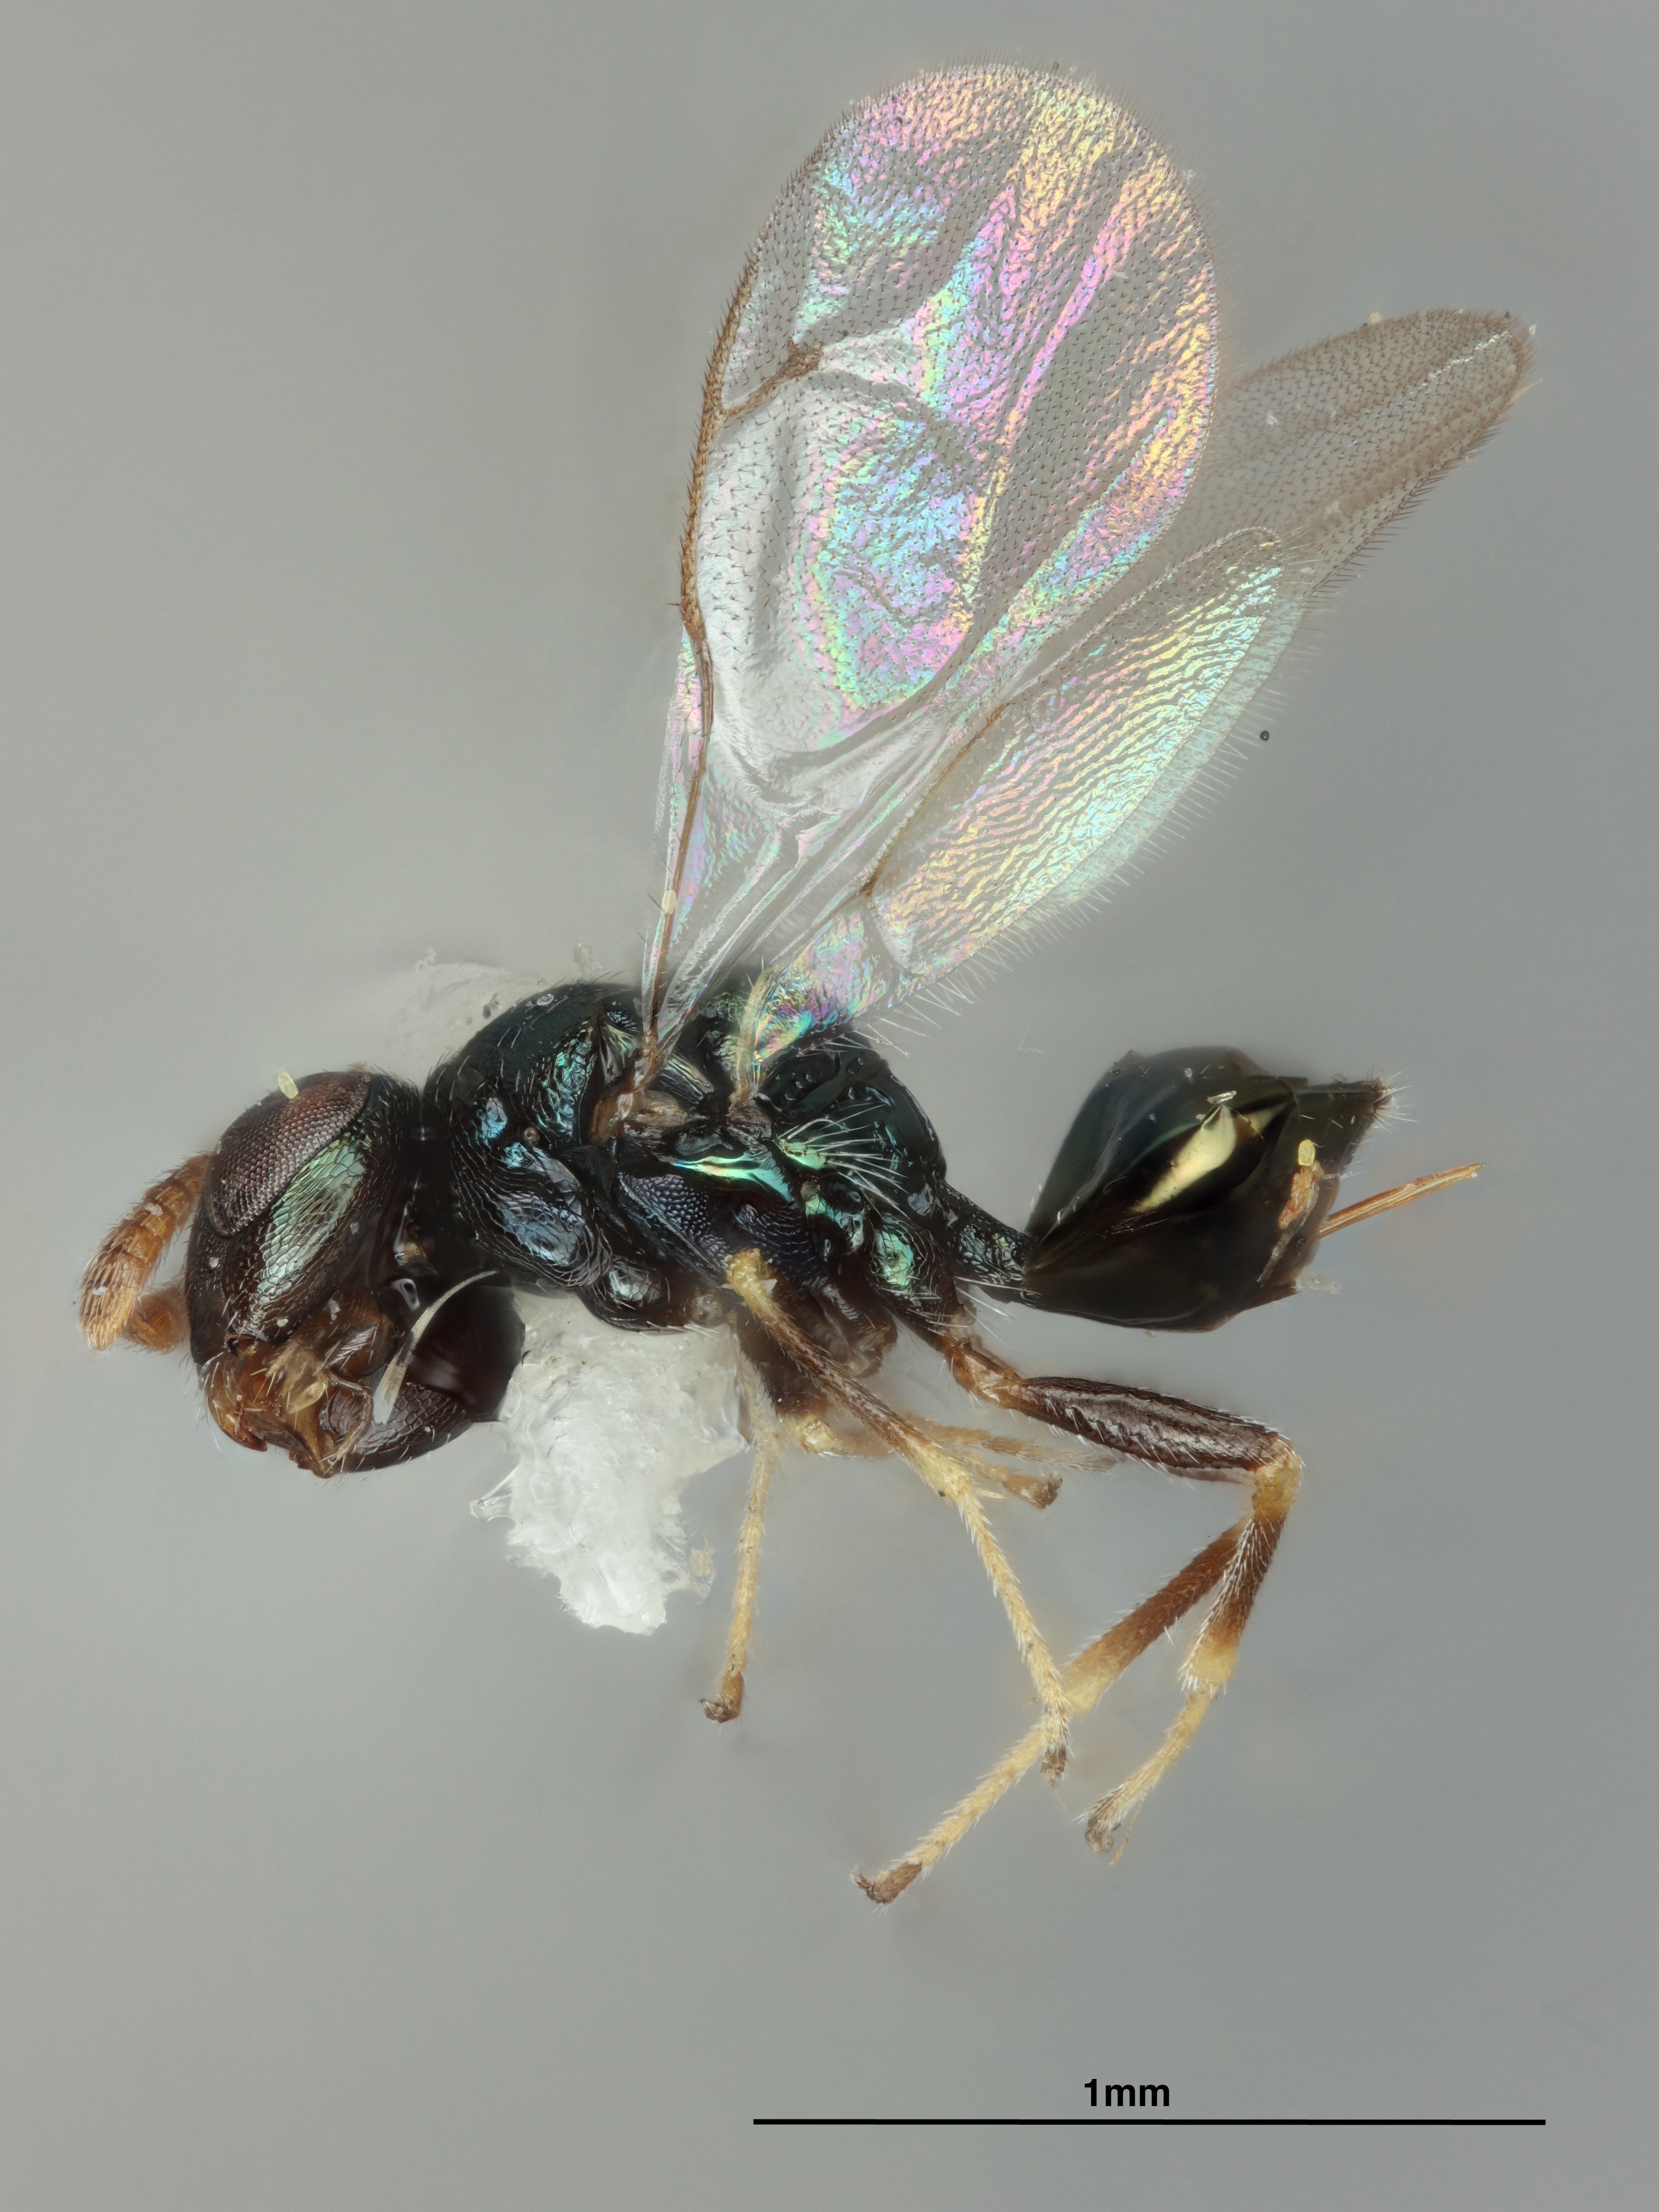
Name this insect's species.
Halticopterina magnistipes
